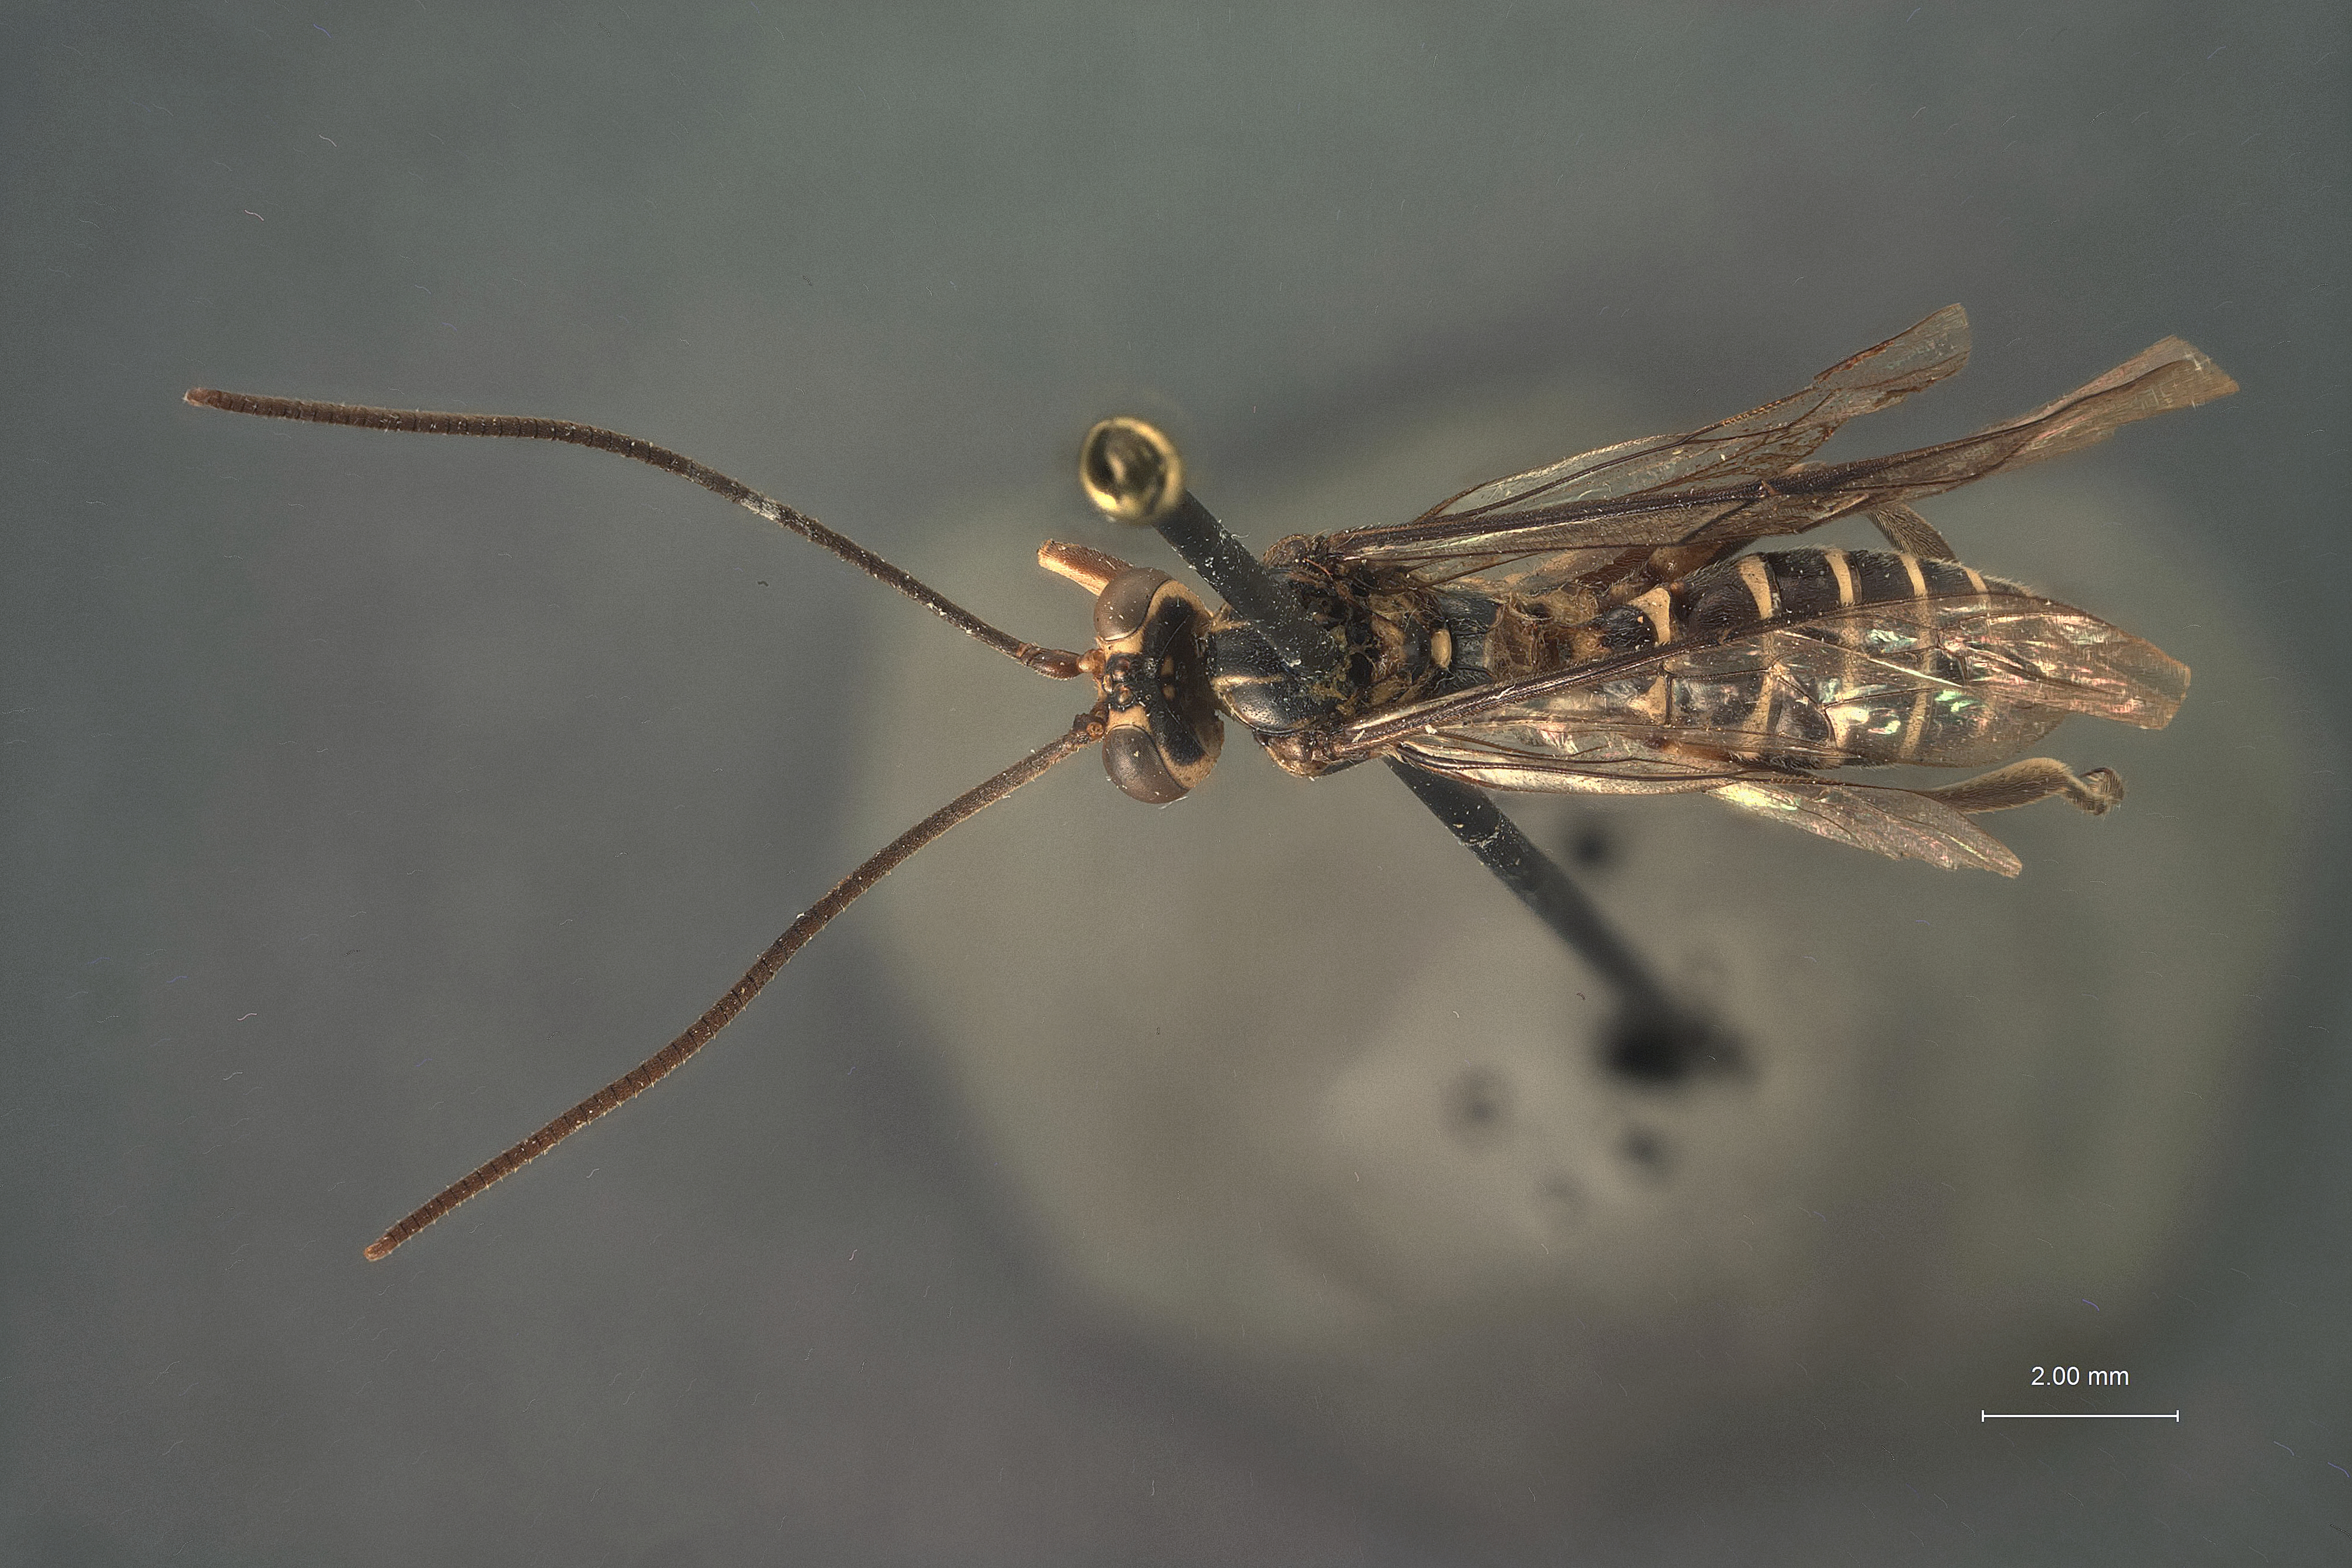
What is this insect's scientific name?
Theronia curticauda
